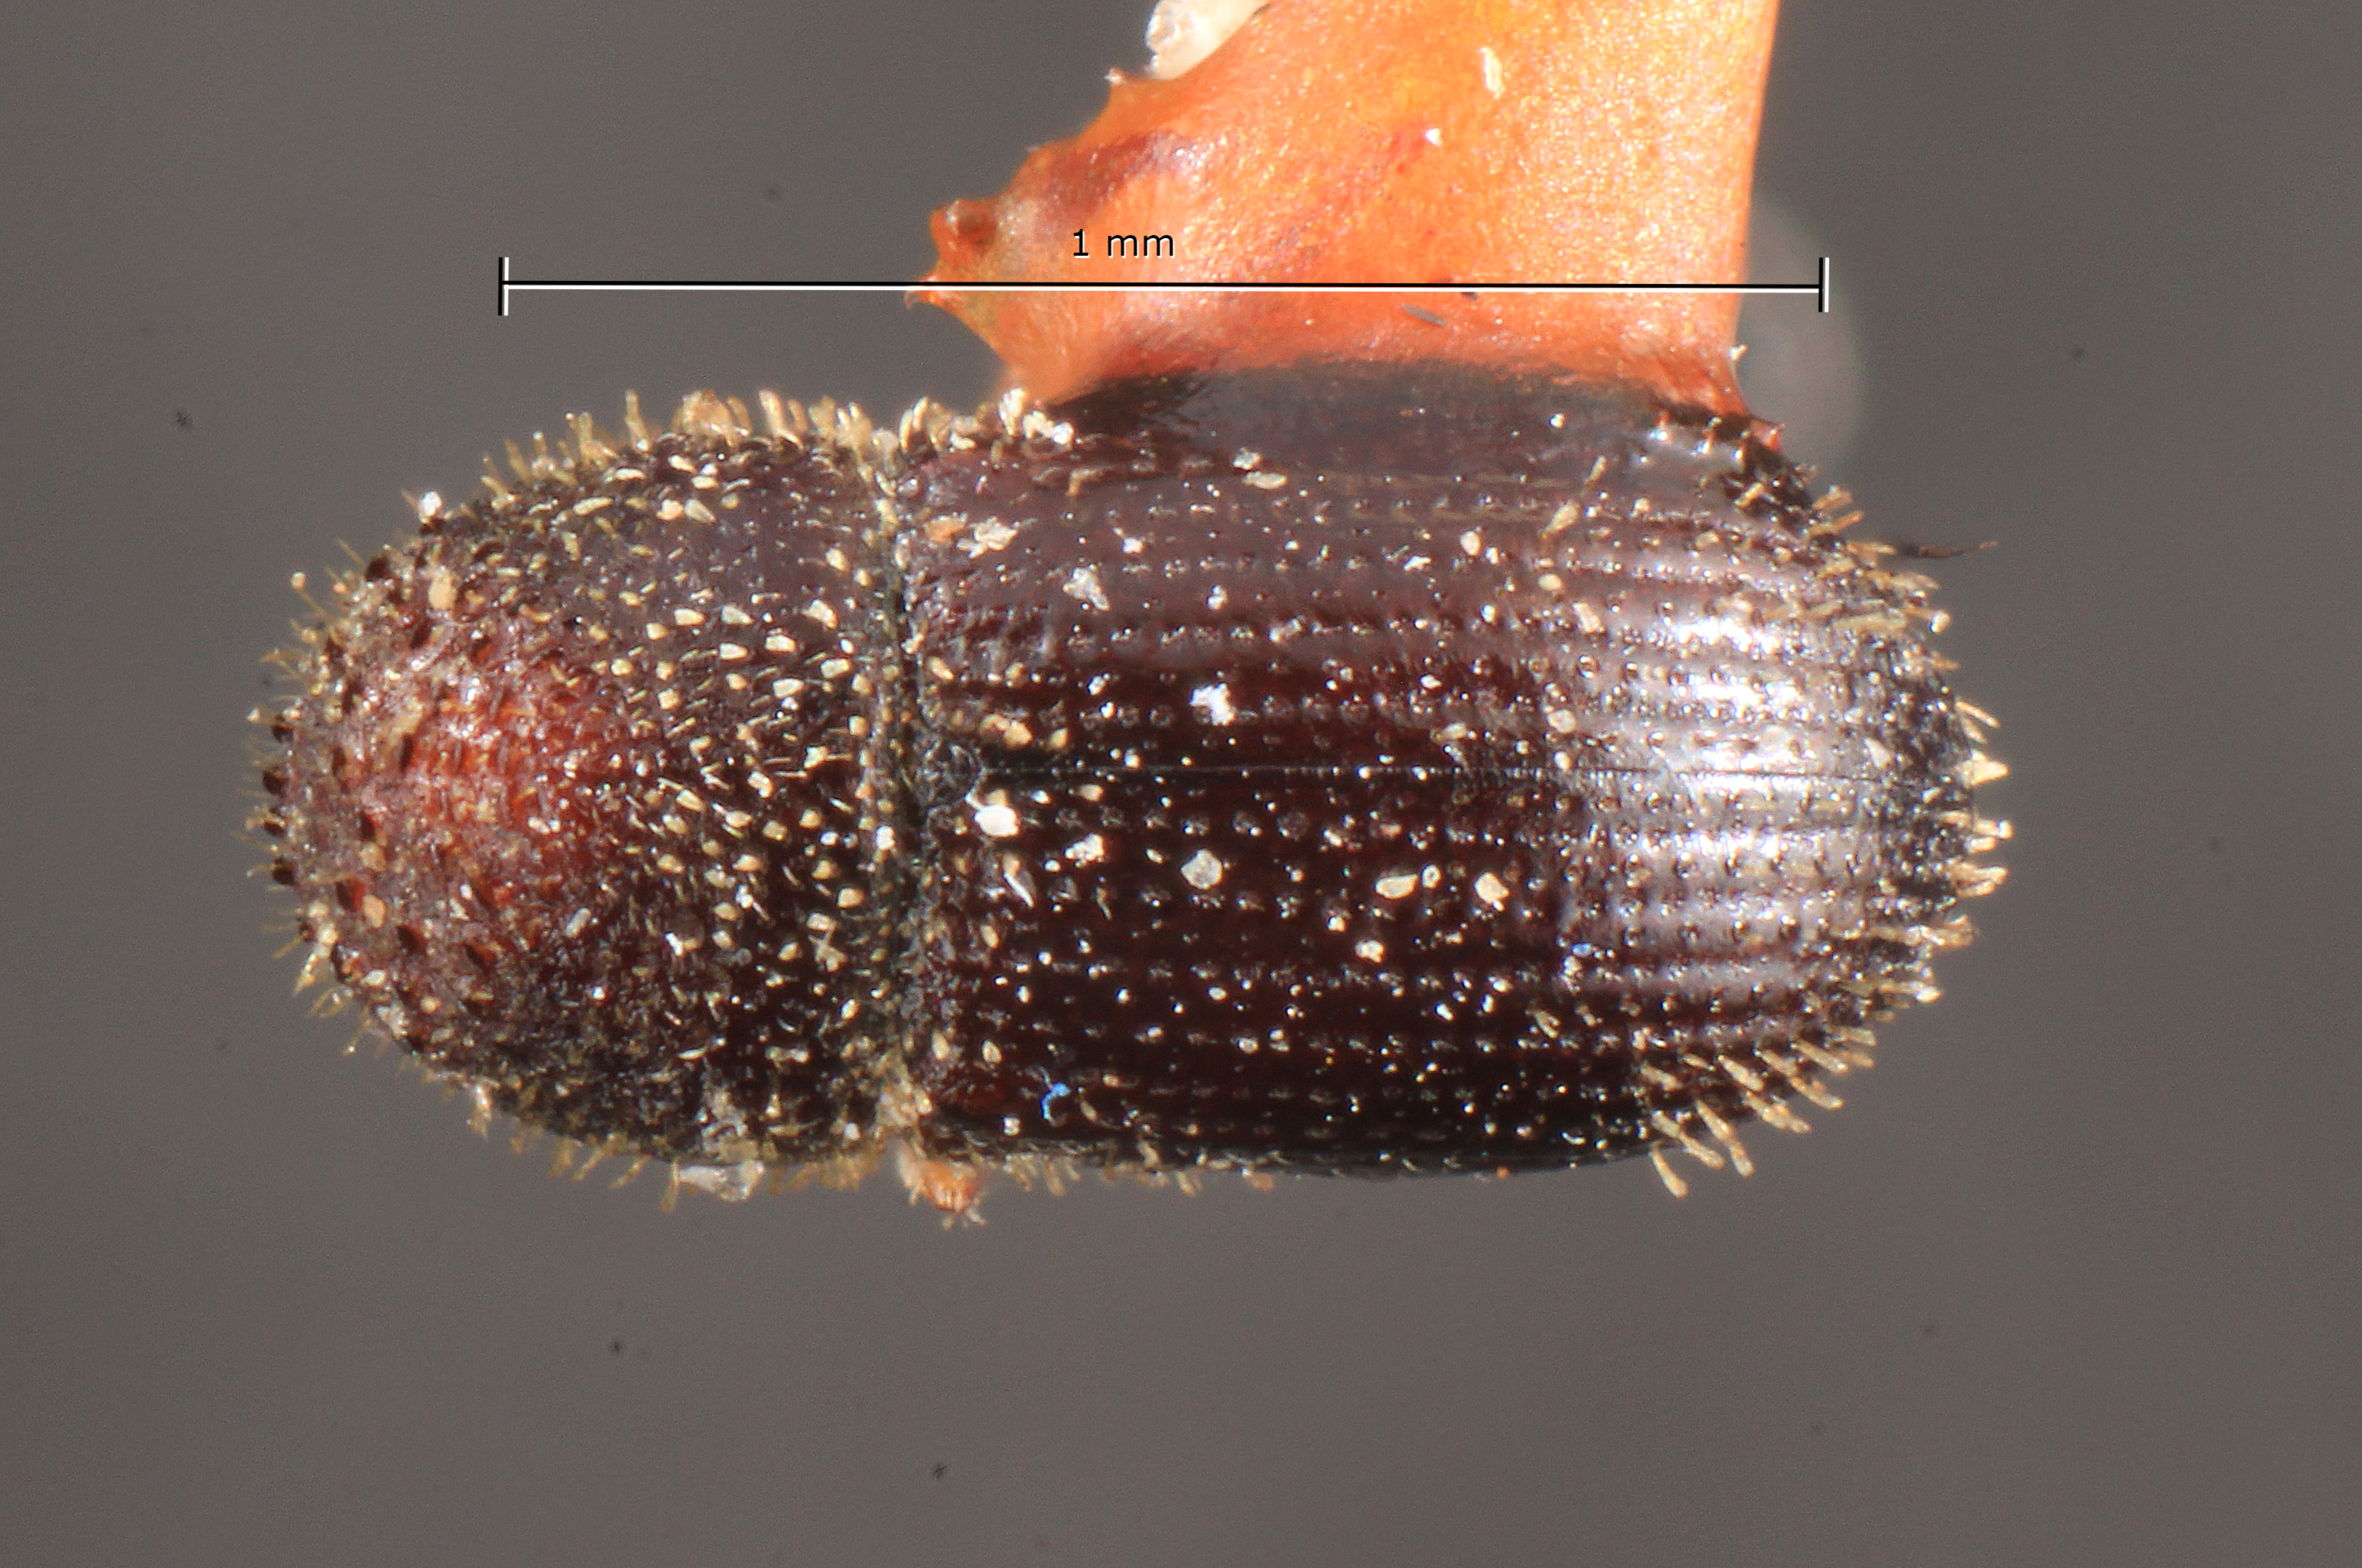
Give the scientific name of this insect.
Stephanoderes interpunctus
